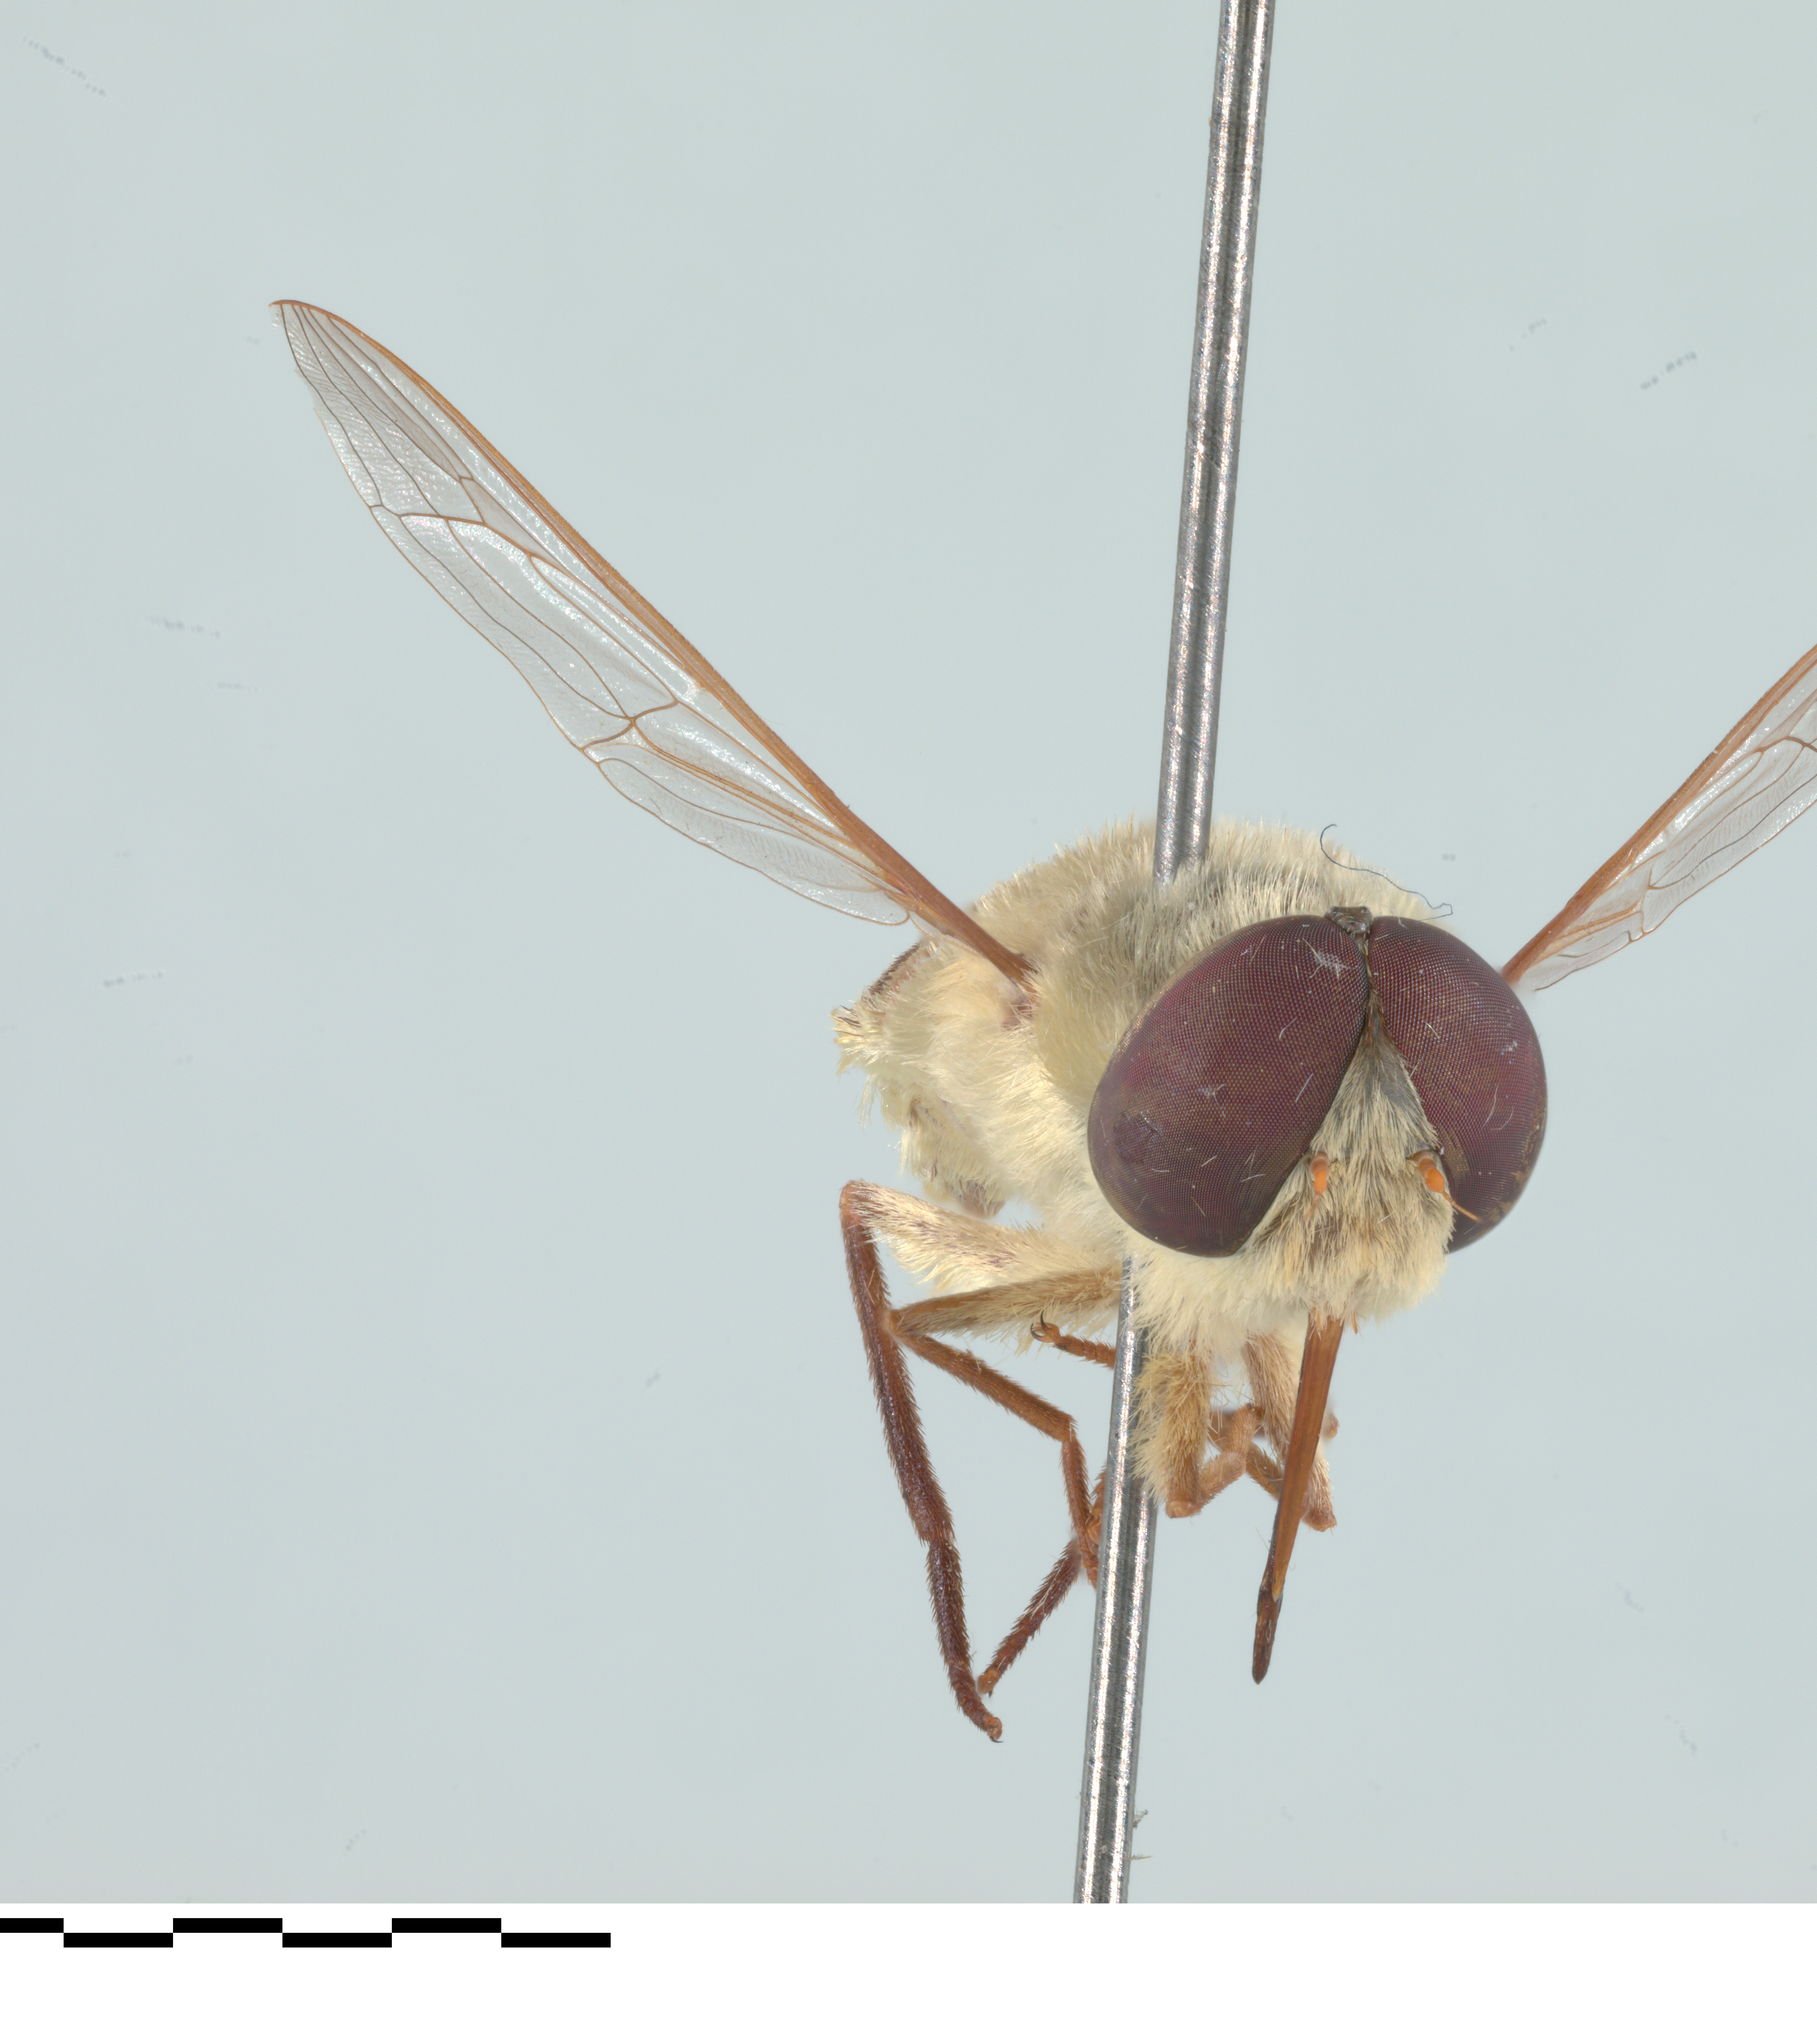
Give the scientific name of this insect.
Neorhynchocephalus volaticus
